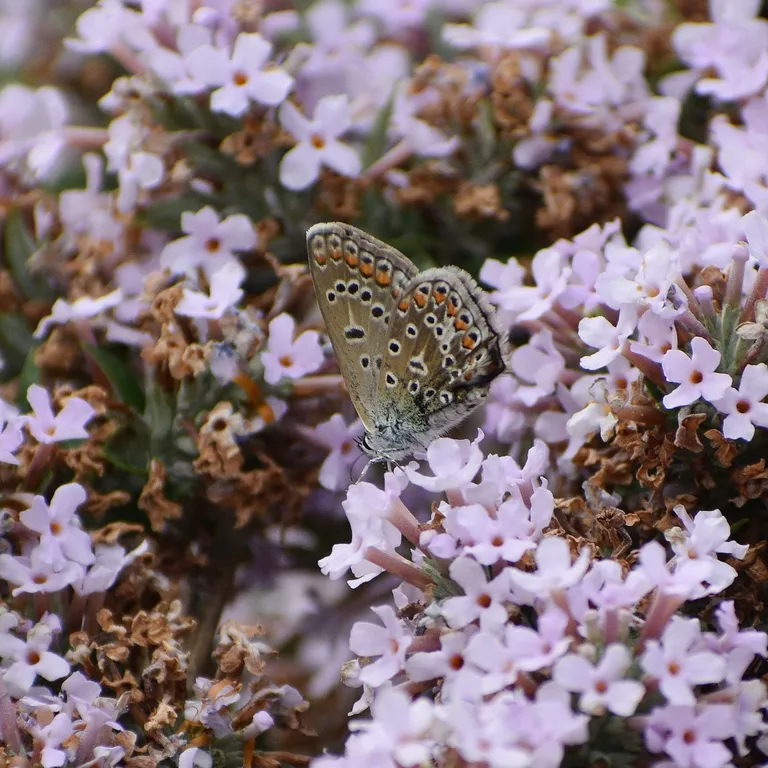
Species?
Polyommatus icarus
